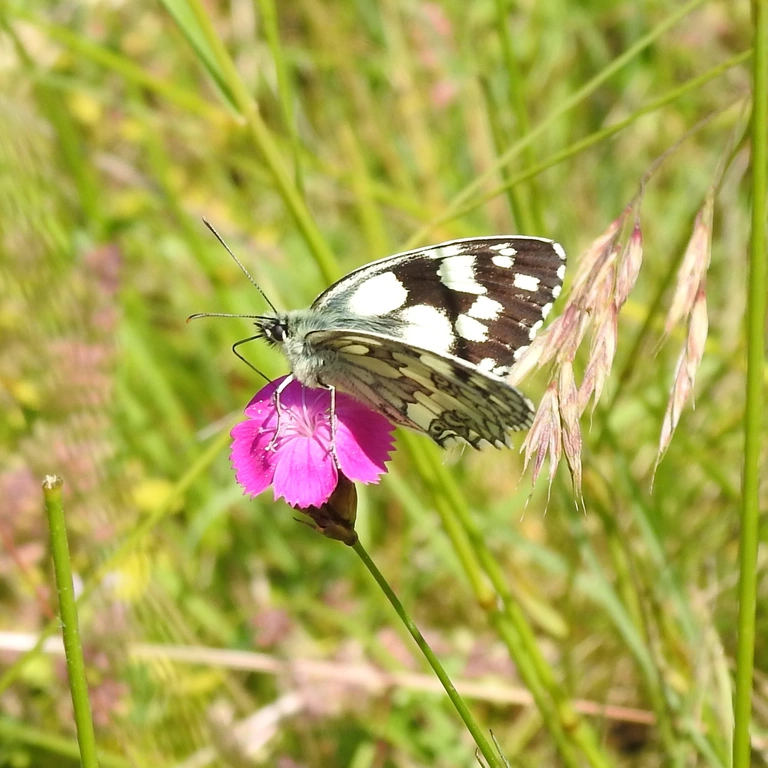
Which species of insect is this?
Melanargia galathea
